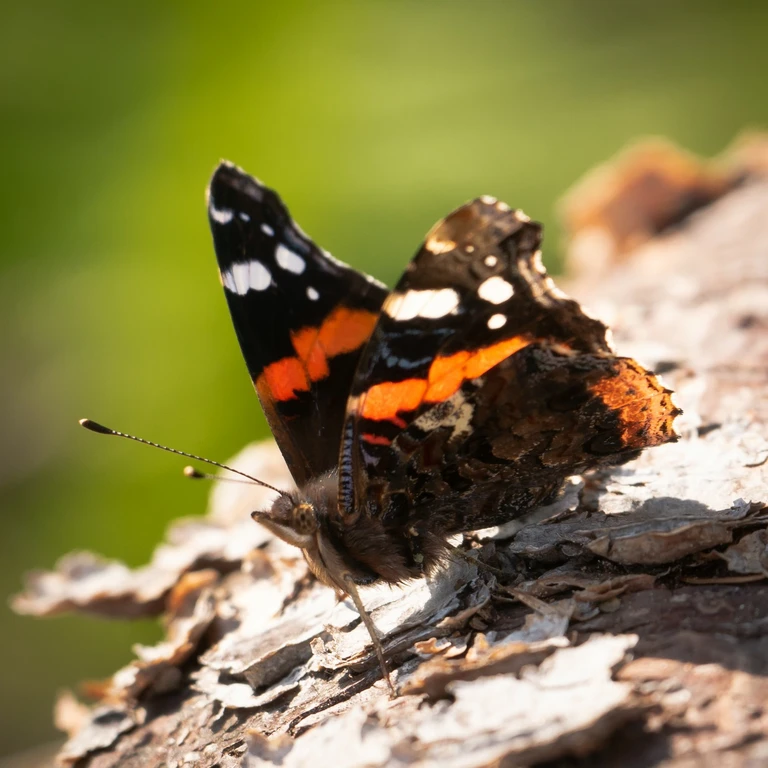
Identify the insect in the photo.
Vanessa atalanta
